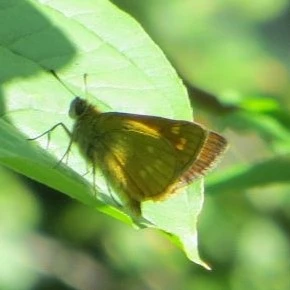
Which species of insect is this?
Ochlodes sylvanus (also Ochlodes venata)
